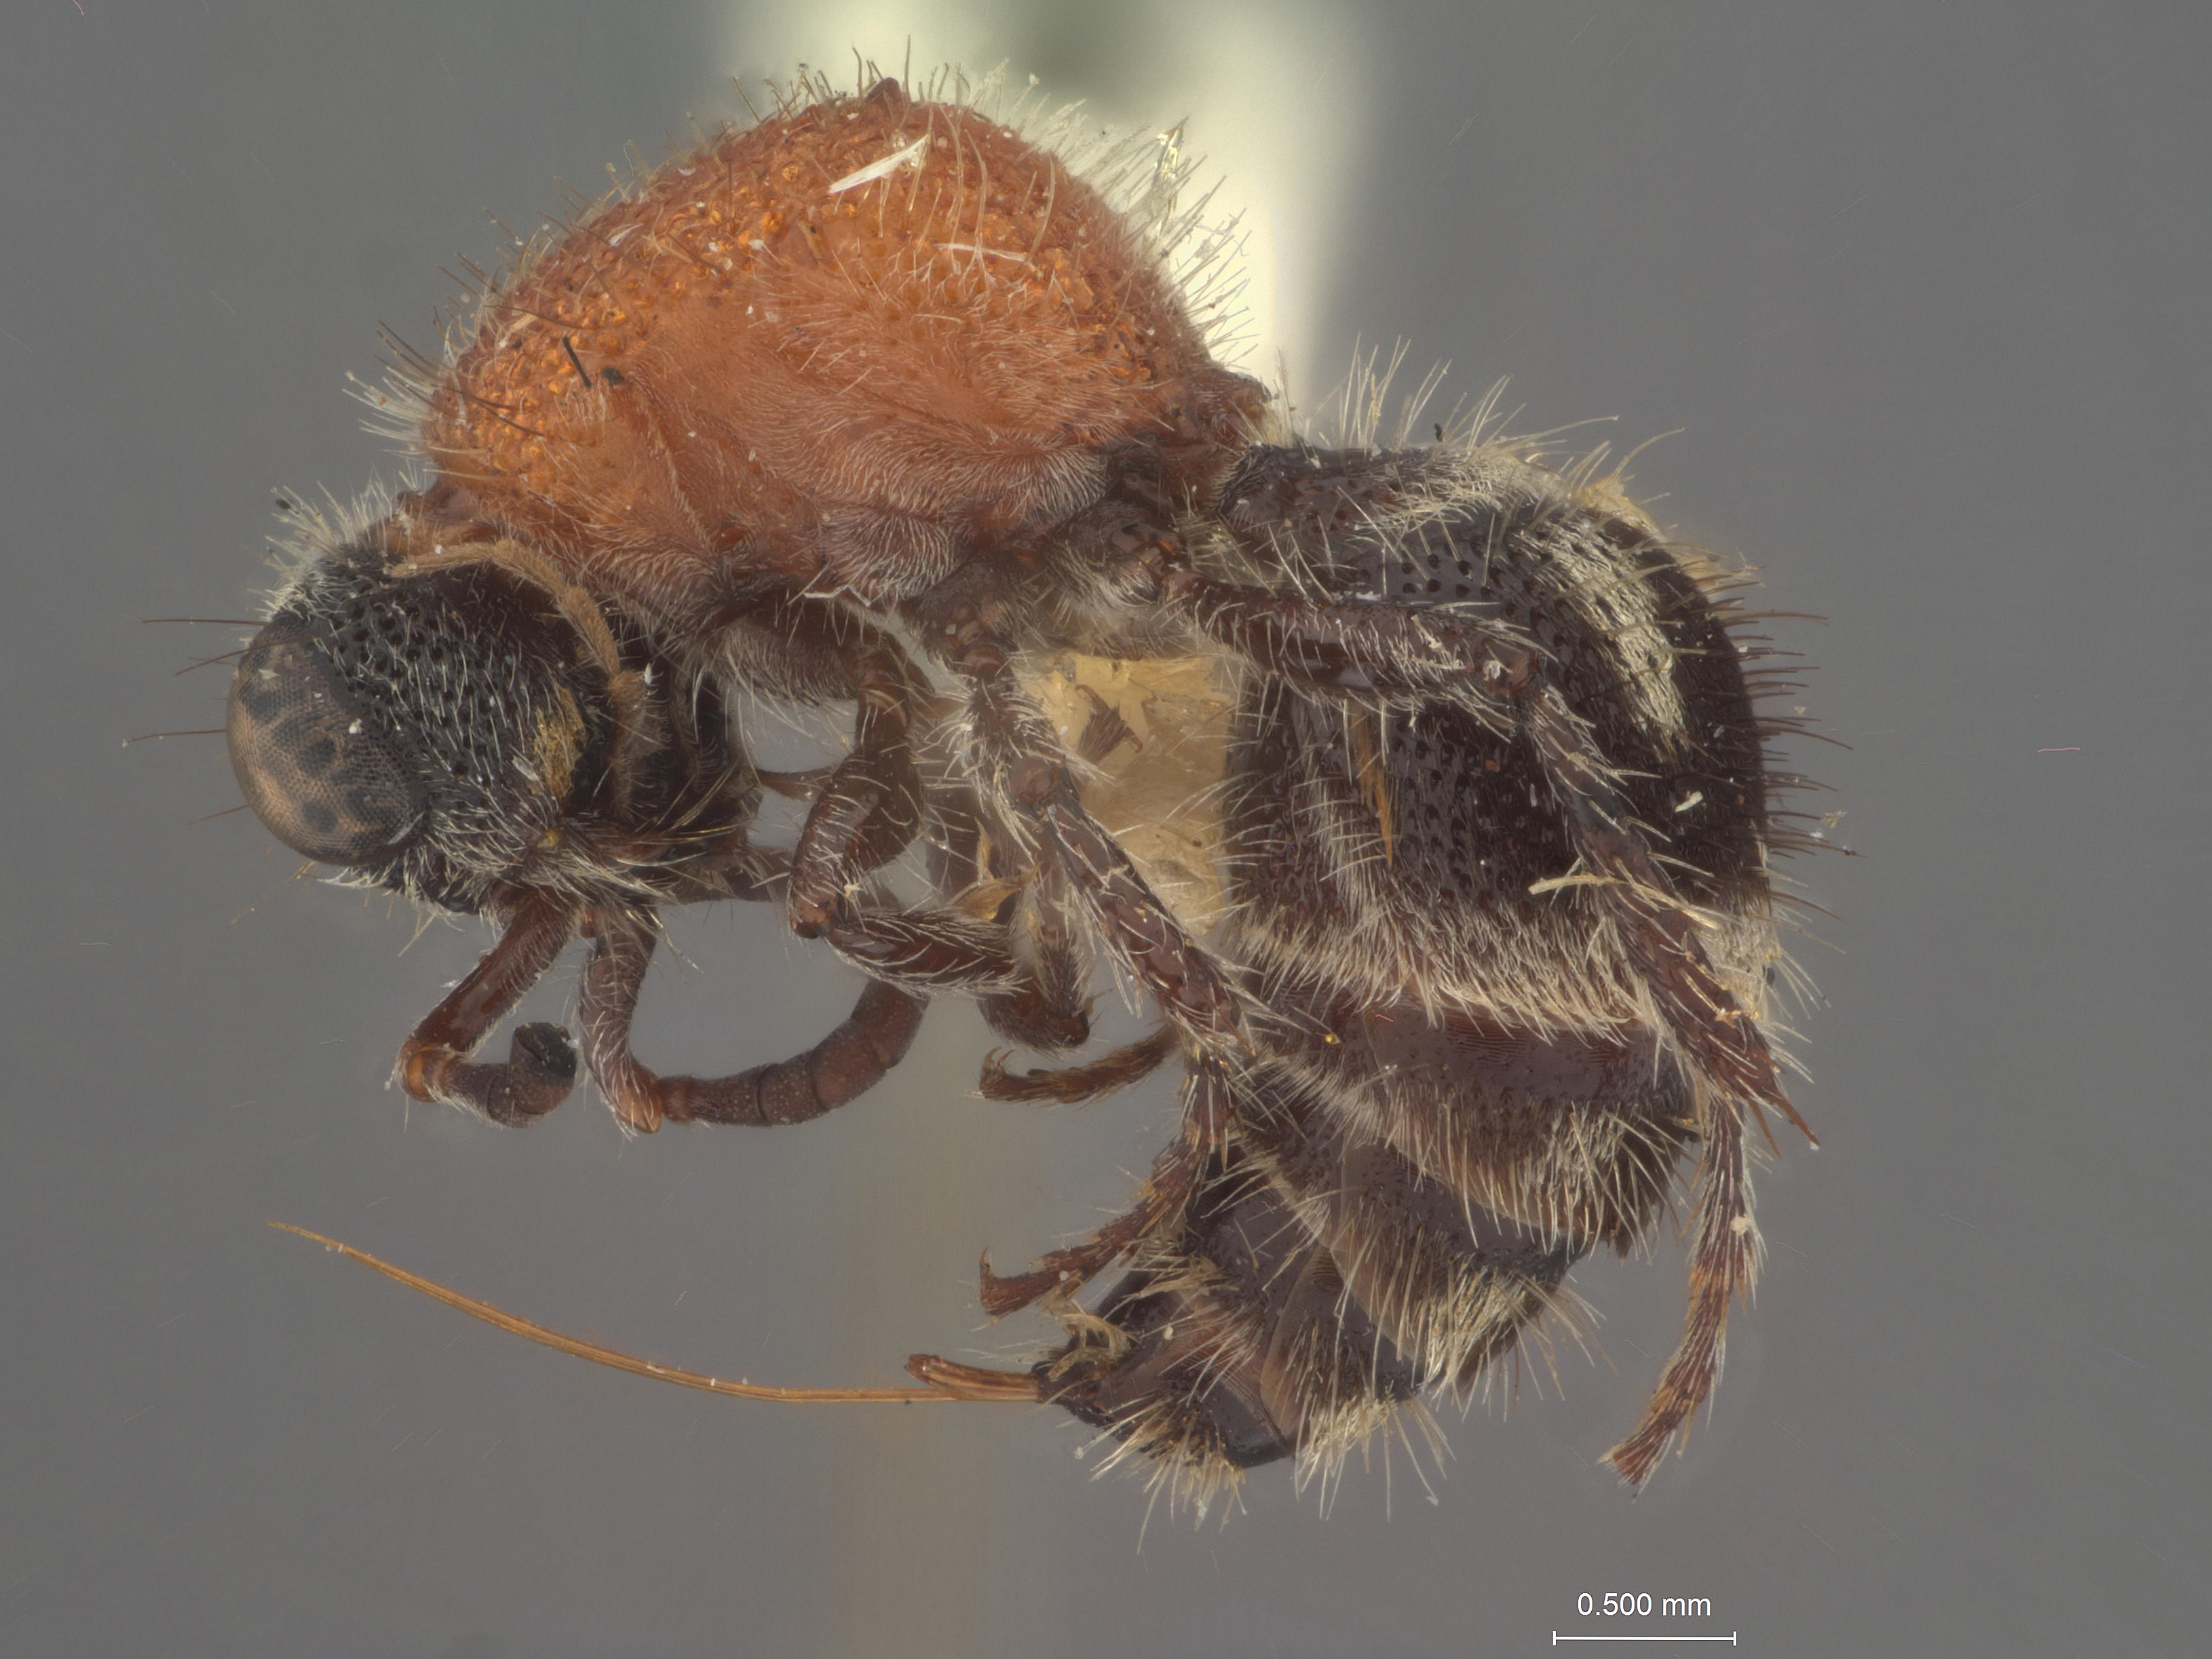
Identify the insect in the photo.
Timulla herse
